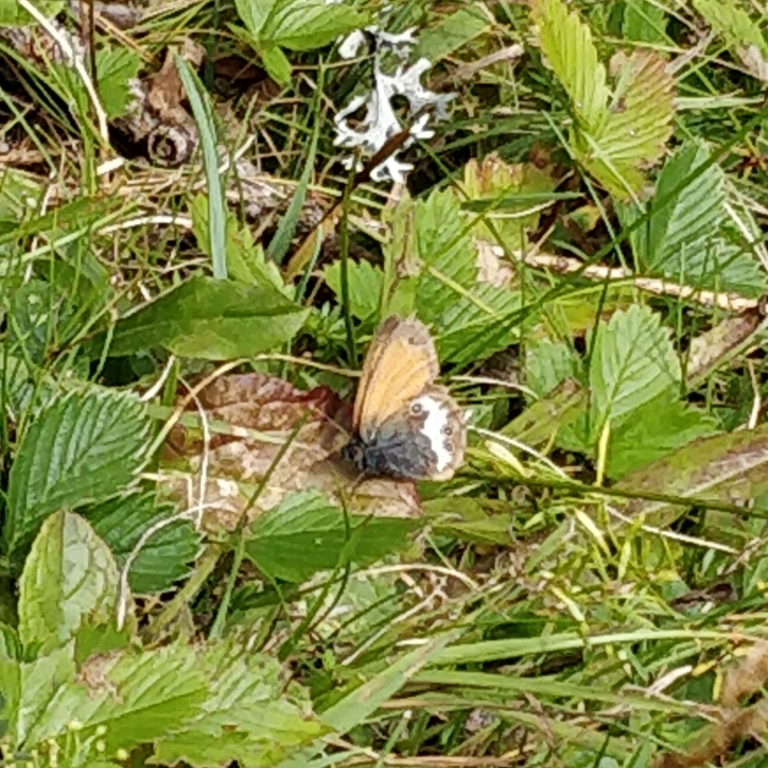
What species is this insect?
Coenonympha arcania
